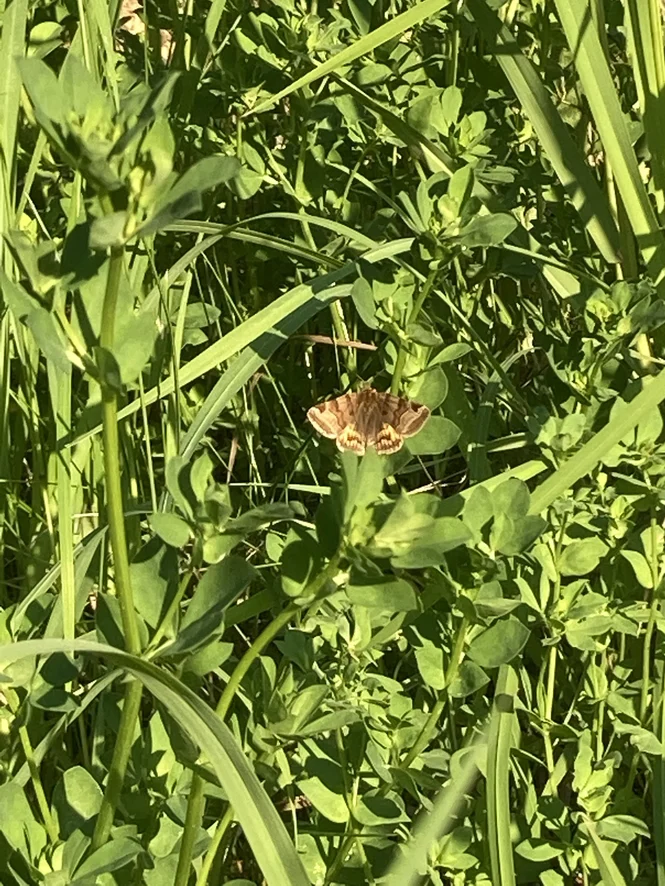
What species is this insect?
Euclidia glyphica
